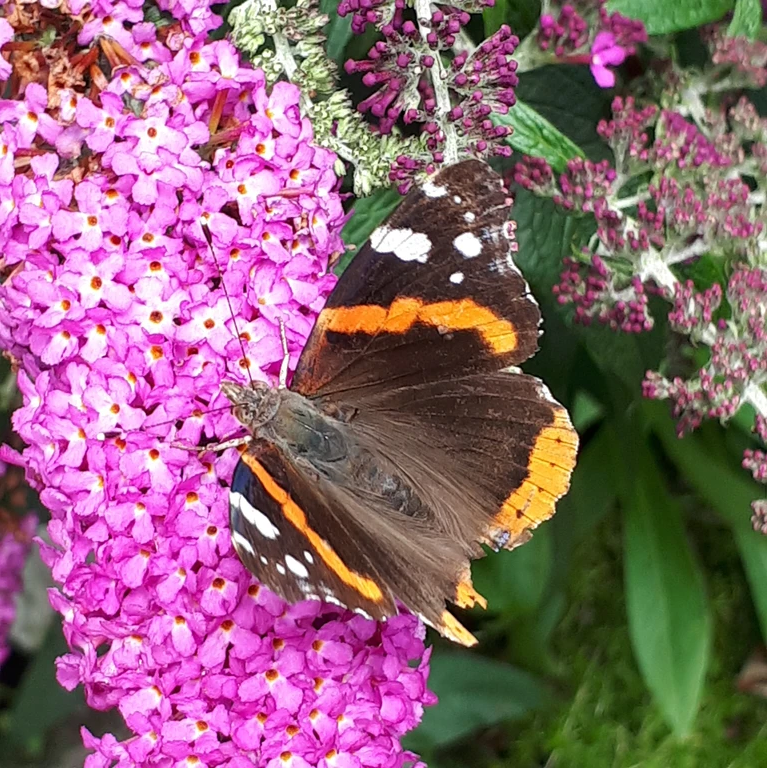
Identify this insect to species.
Vanessa atalanta
